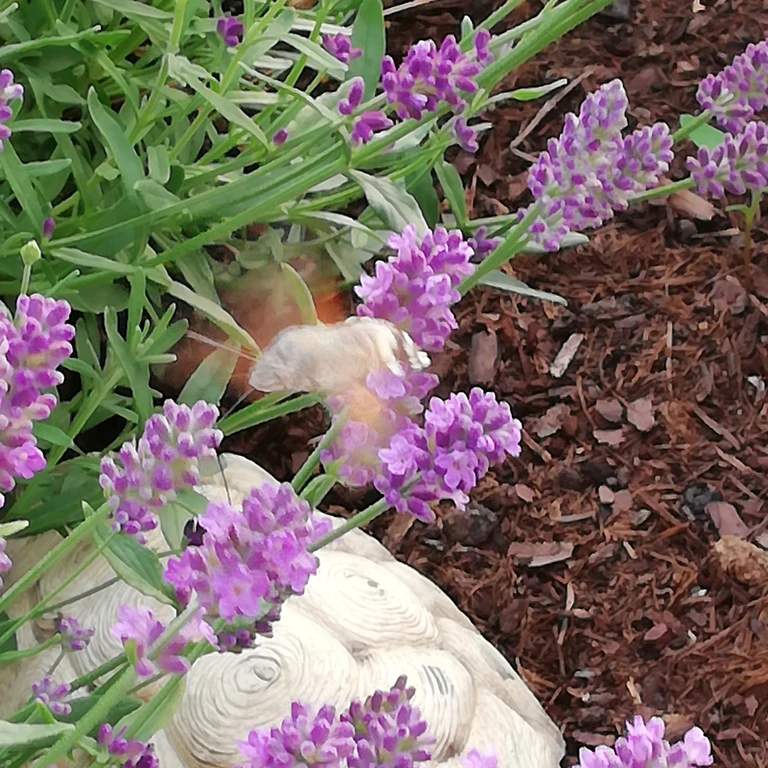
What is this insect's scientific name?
Macroglossum stellatarum
